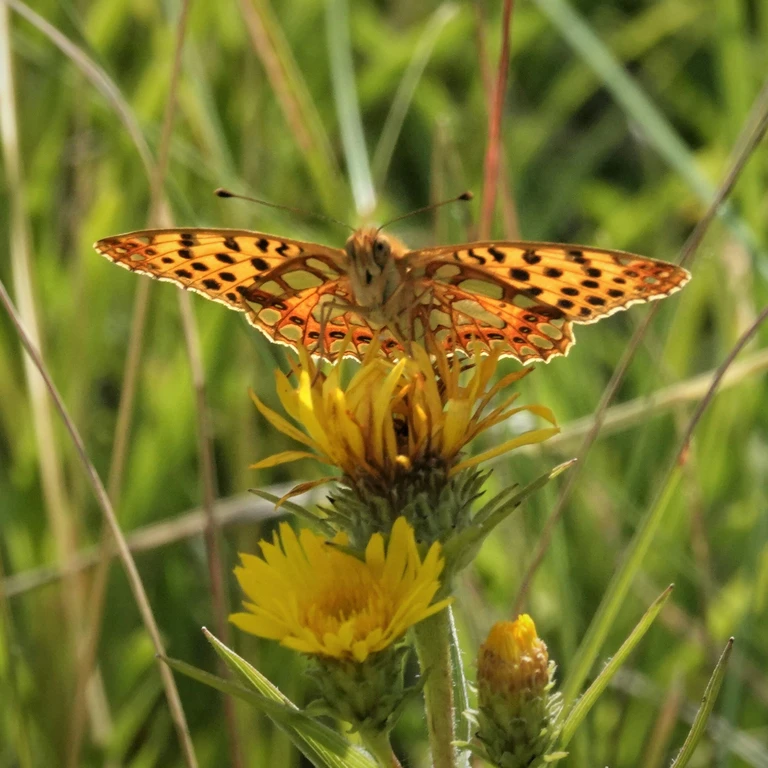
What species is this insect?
Issoria lathonia
